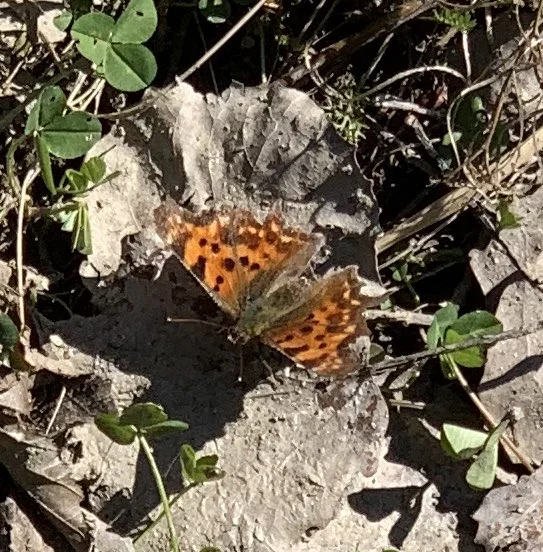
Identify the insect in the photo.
Polygonia c-album
